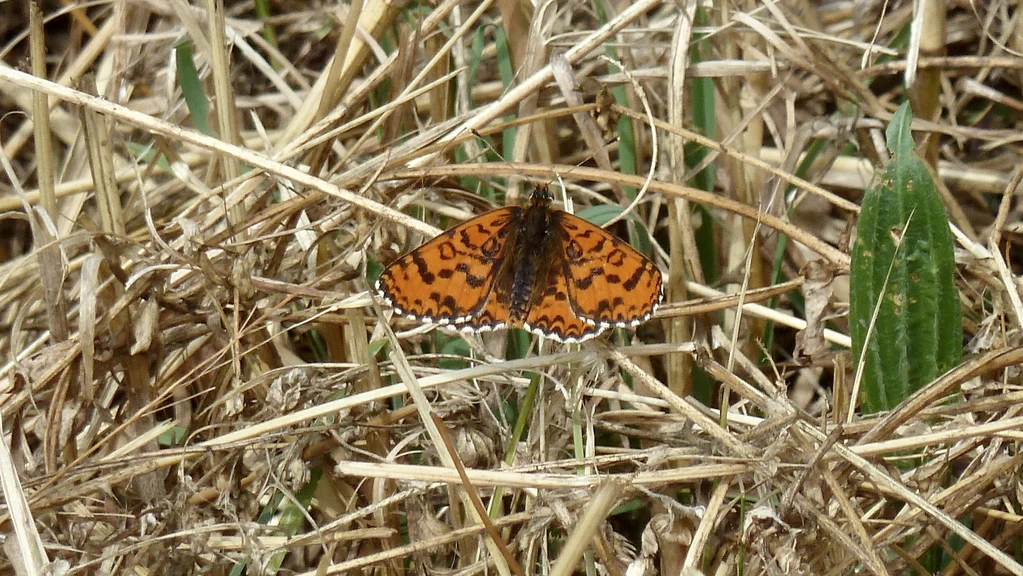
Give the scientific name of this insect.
Melitaea didyma
